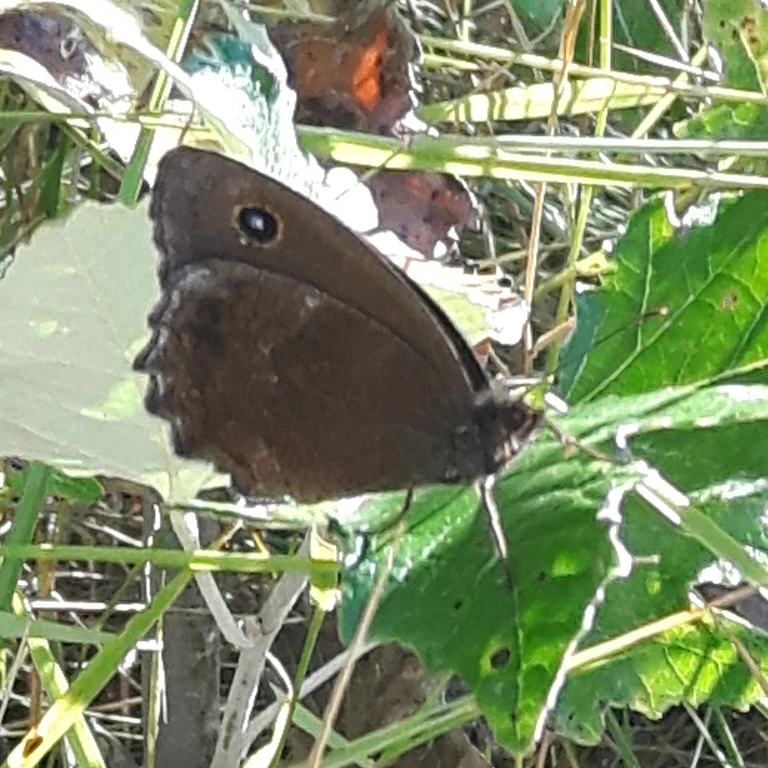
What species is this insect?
Minois dryas
